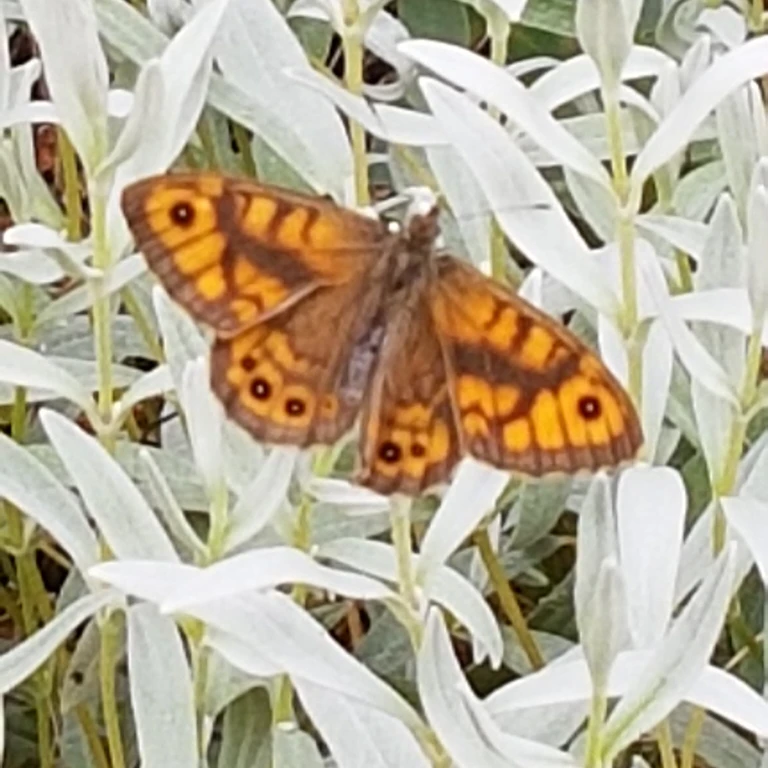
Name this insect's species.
Lasiommata megera (also Pararge megera)
